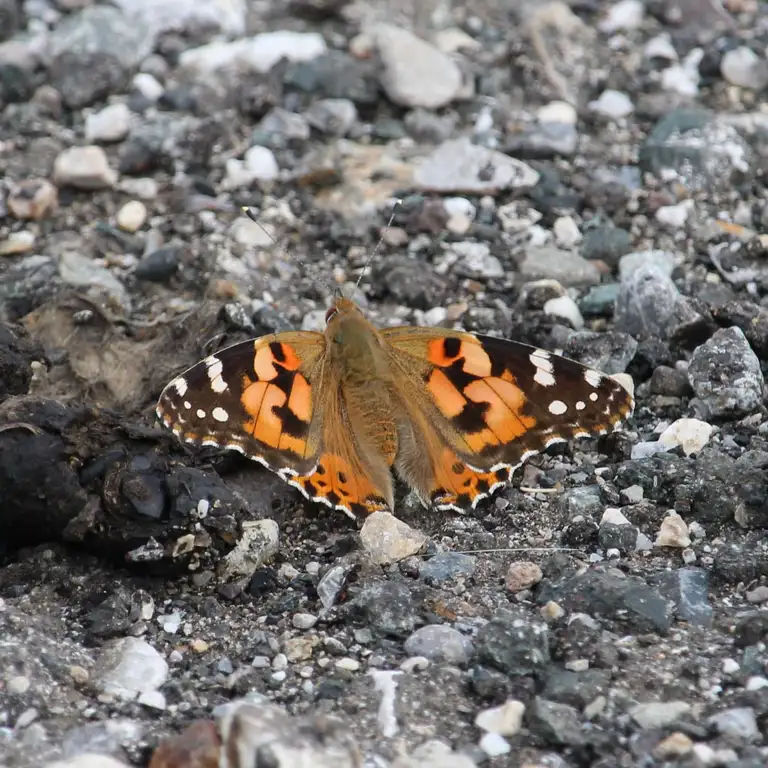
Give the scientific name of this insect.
Vanessa cardui
